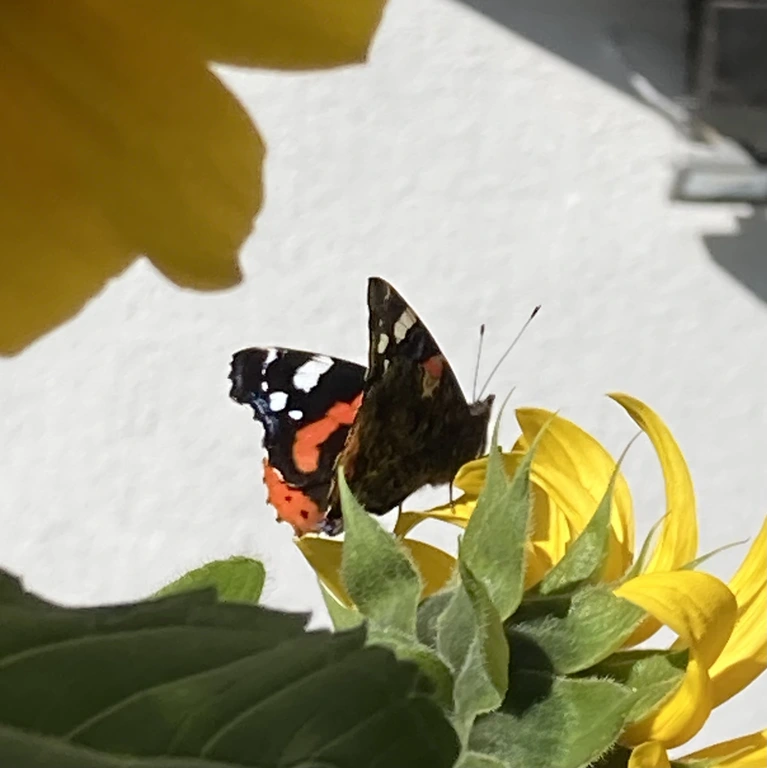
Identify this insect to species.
Vanessa atalanta
